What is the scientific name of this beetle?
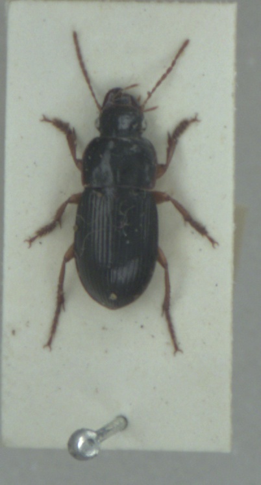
Harpalus latus
